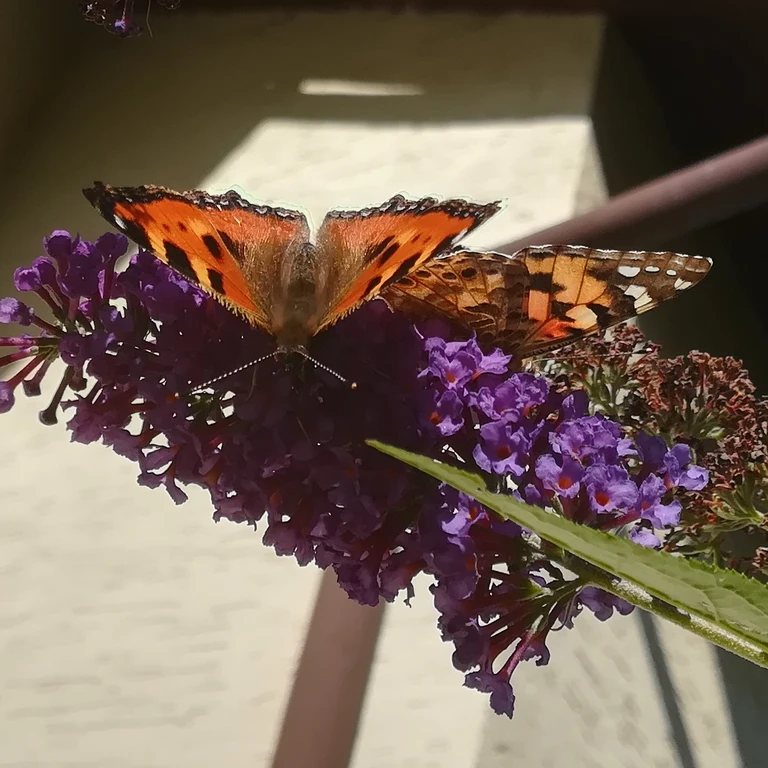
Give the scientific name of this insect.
Aglais urticae
